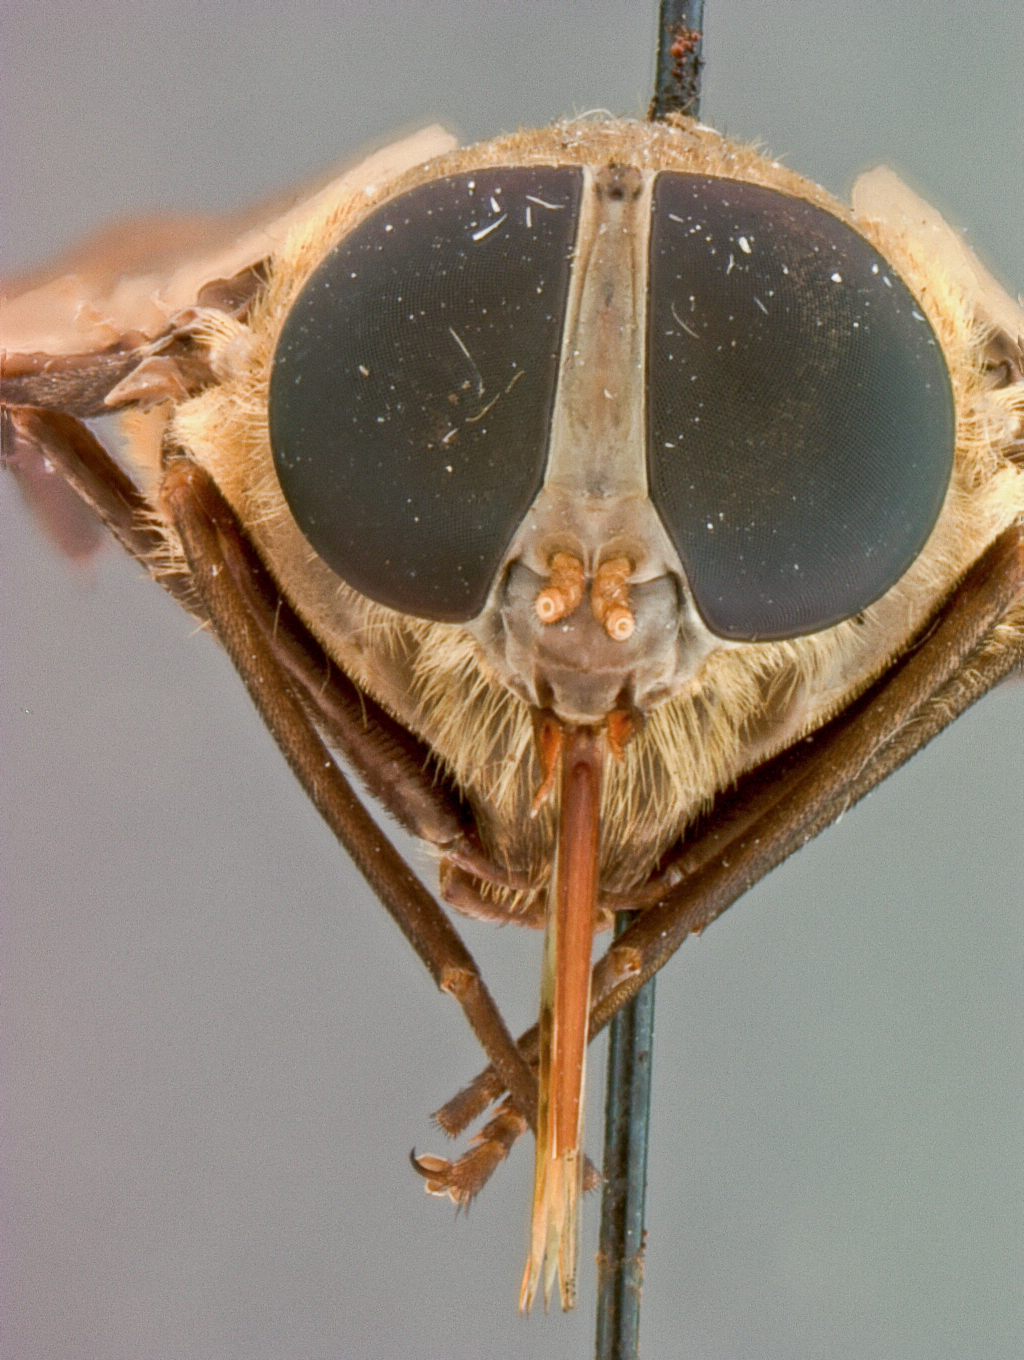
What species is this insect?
Pangonia melanopus (also Esenbeckia melanopa)
